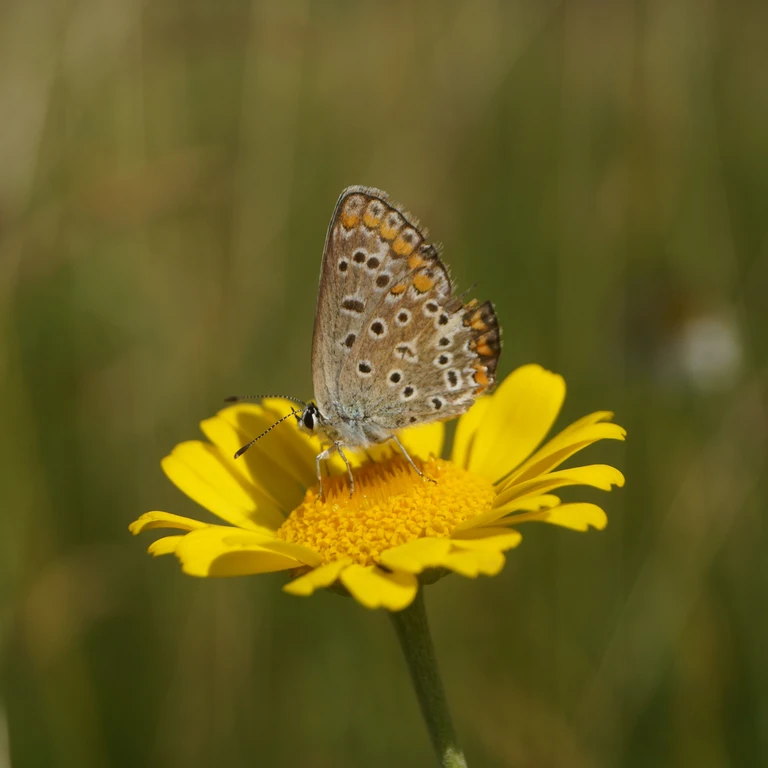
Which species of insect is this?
Polyommatus icarus
